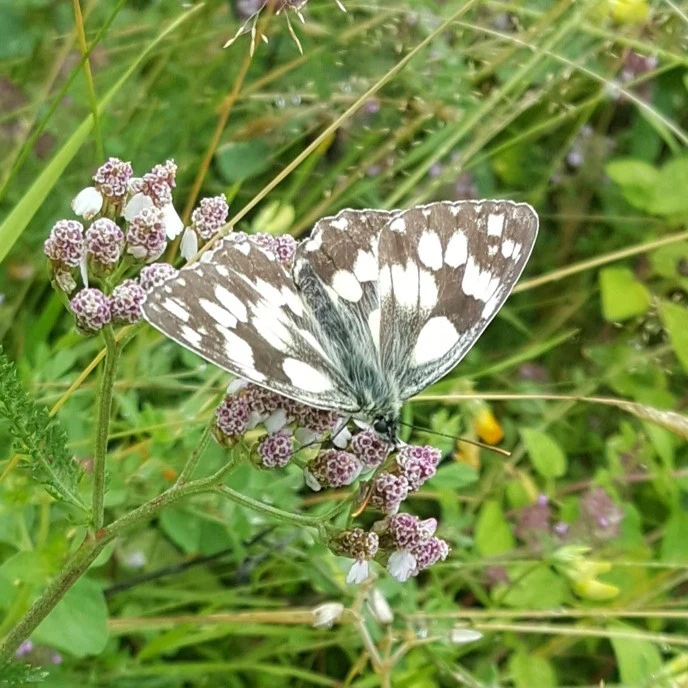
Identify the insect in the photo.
Melanargia galathea
